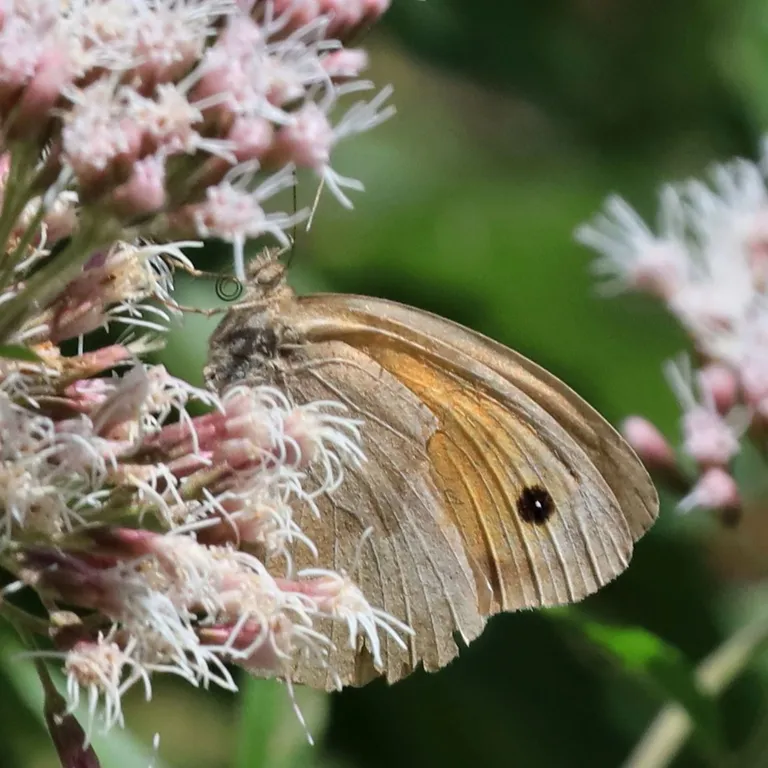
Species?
Maniola jurtina
